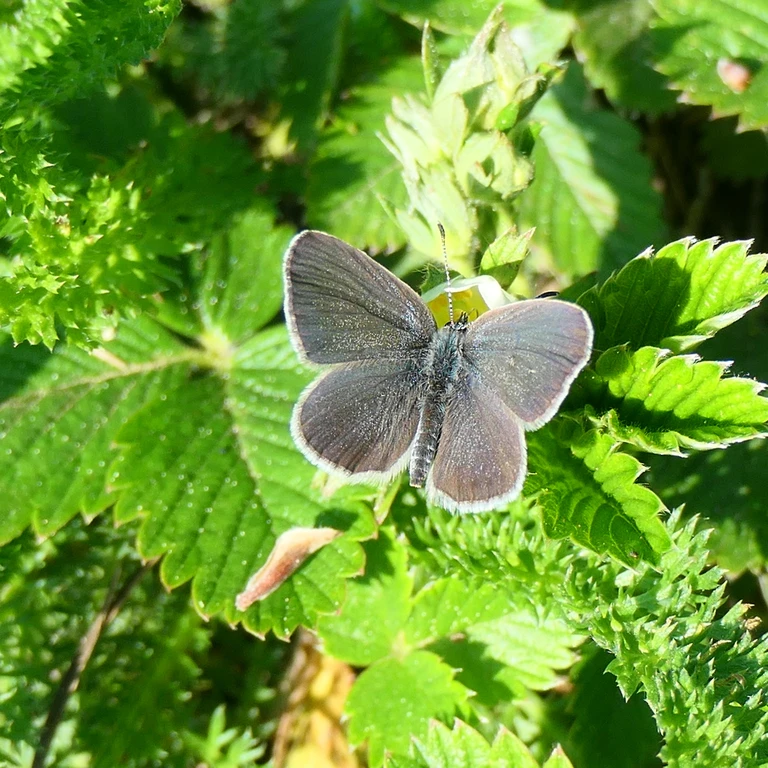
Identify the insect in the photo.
Cupido minimus
